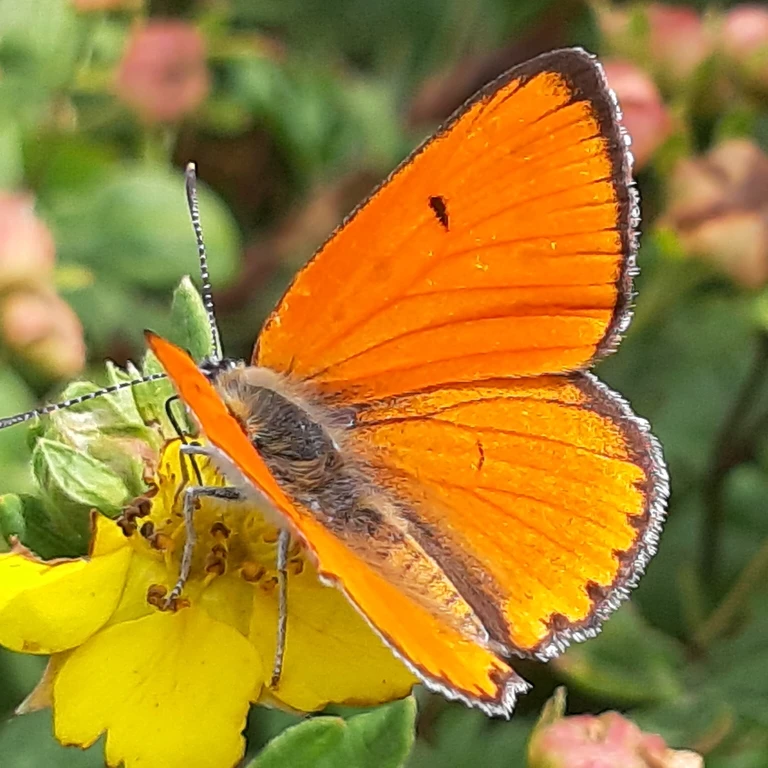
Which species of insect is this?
Lycaena dispar
